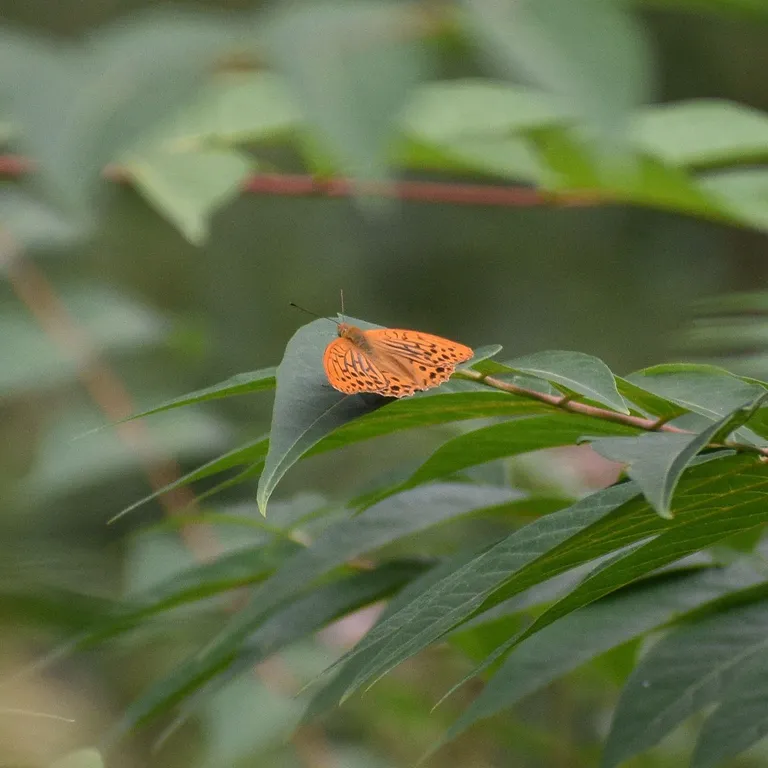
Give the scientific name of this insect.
Argynnis paphia
